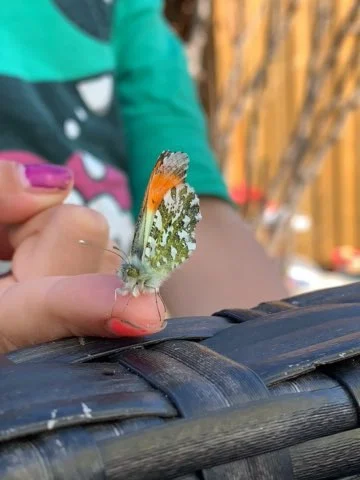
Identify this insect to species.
Anthocharis cardamines
